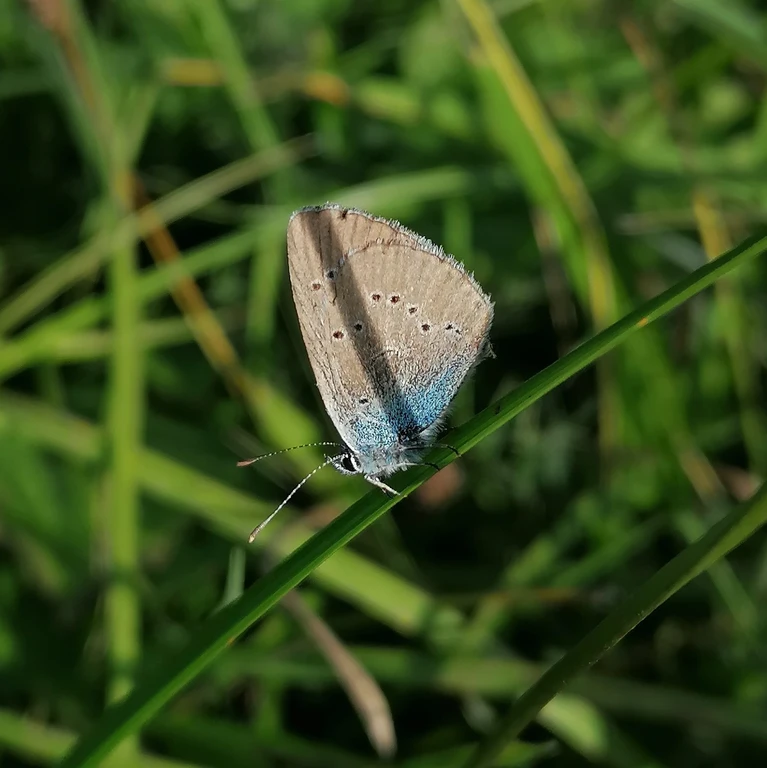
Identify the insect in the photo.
Cyaniris semiargus
